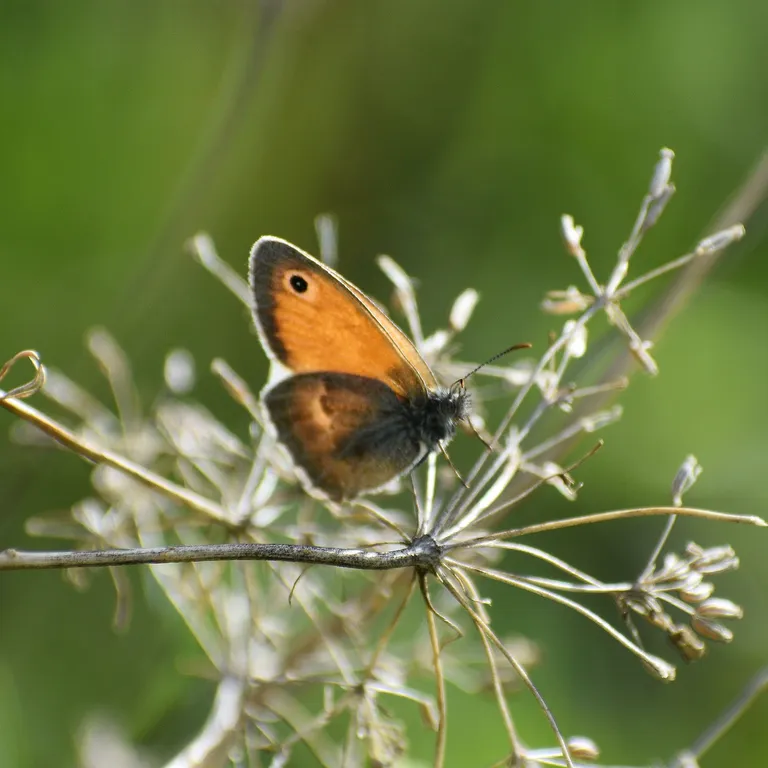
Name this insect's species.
Coenonympha pamphilus
